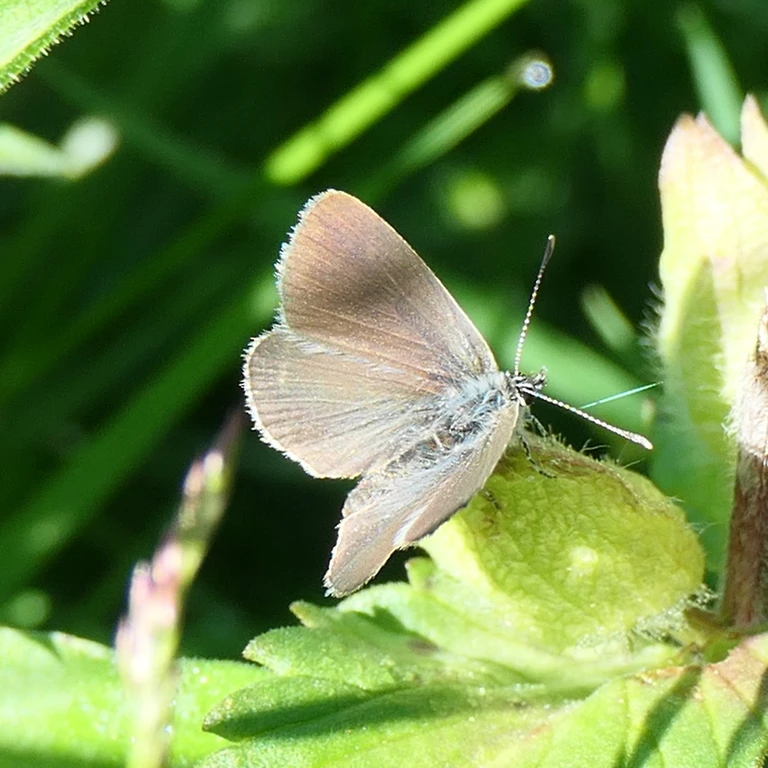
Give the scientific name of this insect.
Cupido minimus
